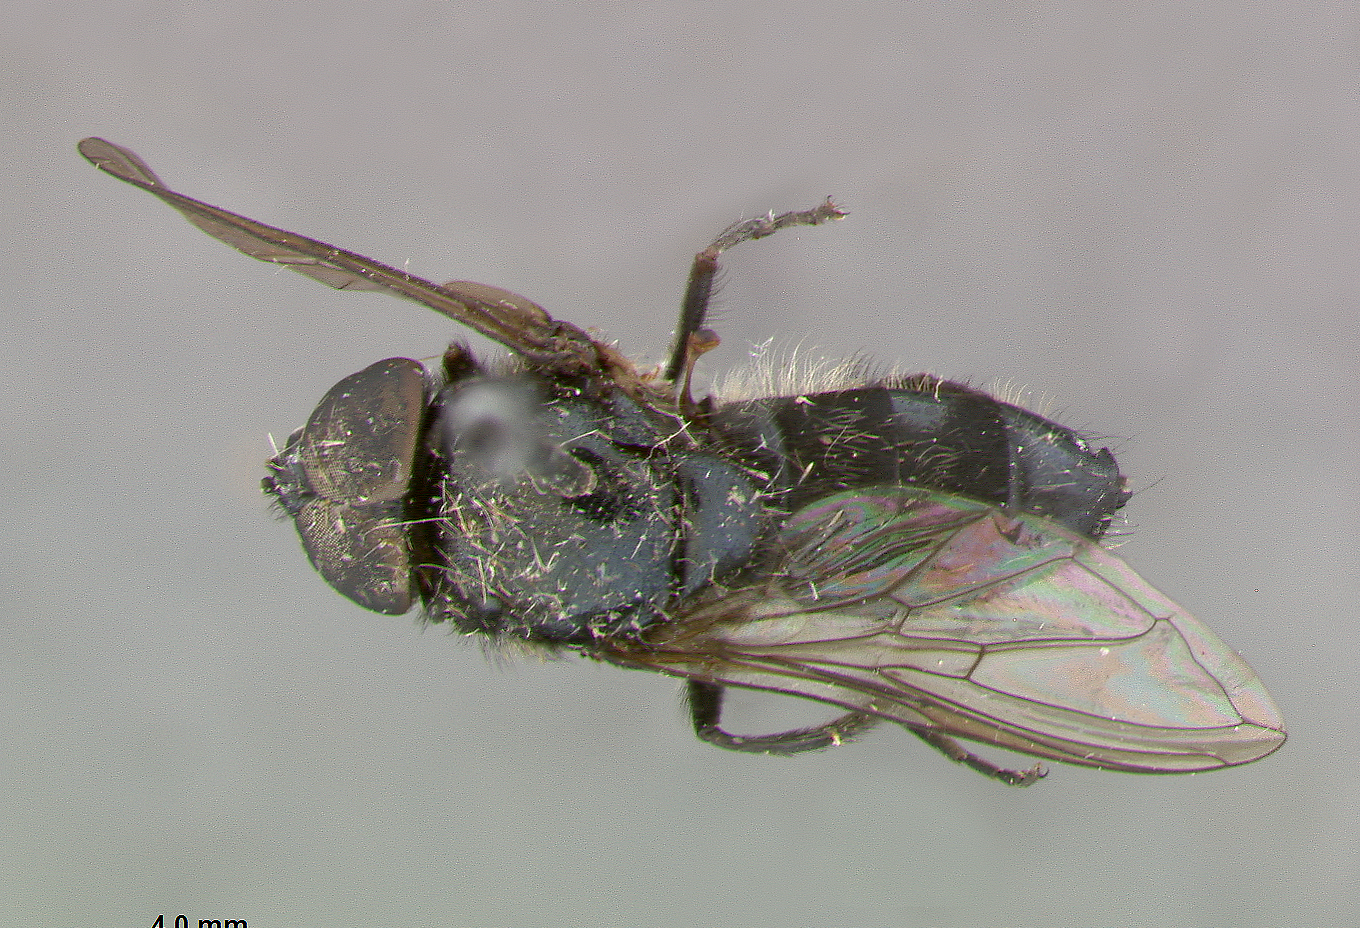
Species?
Cheilosia cystorhyncha
